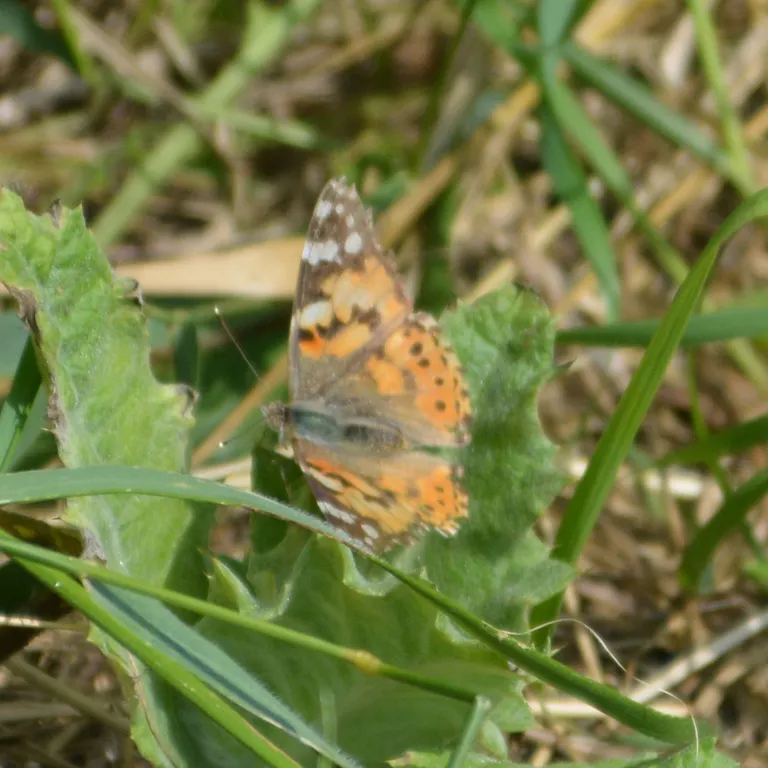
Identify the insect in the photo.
Vanessa cardui
